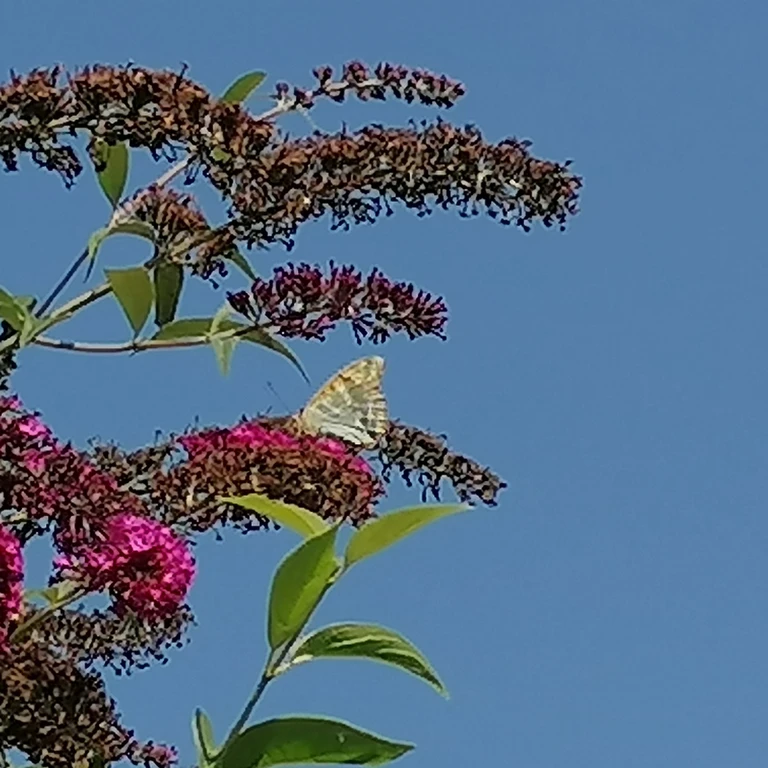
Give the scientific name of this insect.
Argynnis paphia
